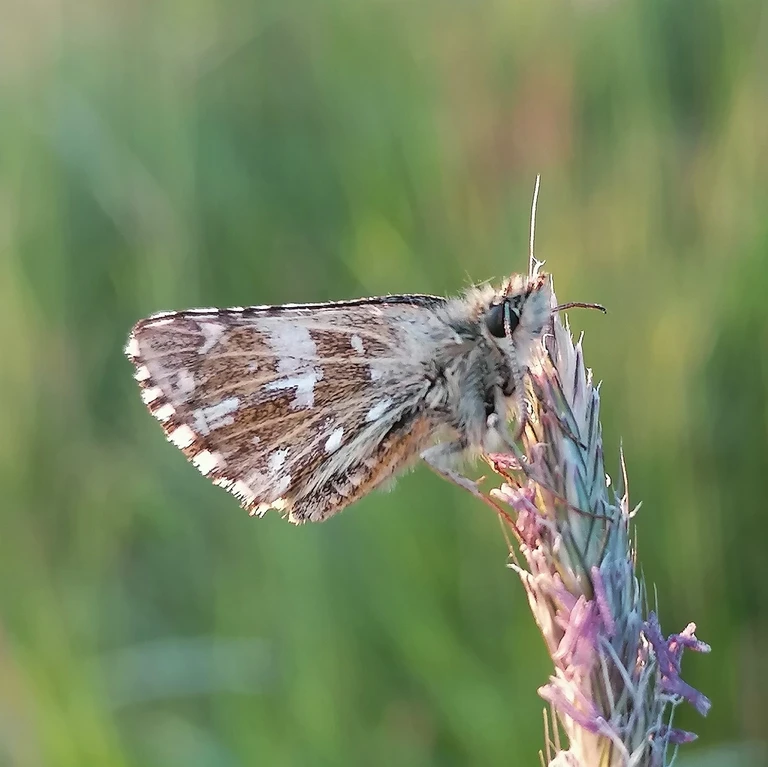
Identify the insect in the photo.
Pyrgus malvae
